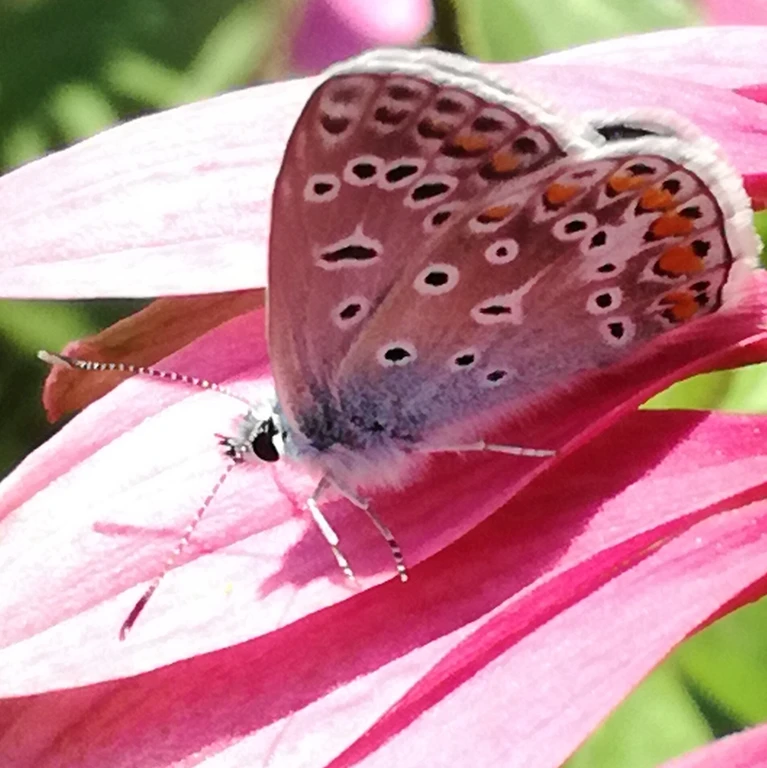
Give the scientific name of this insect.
Polyommatus icarus
